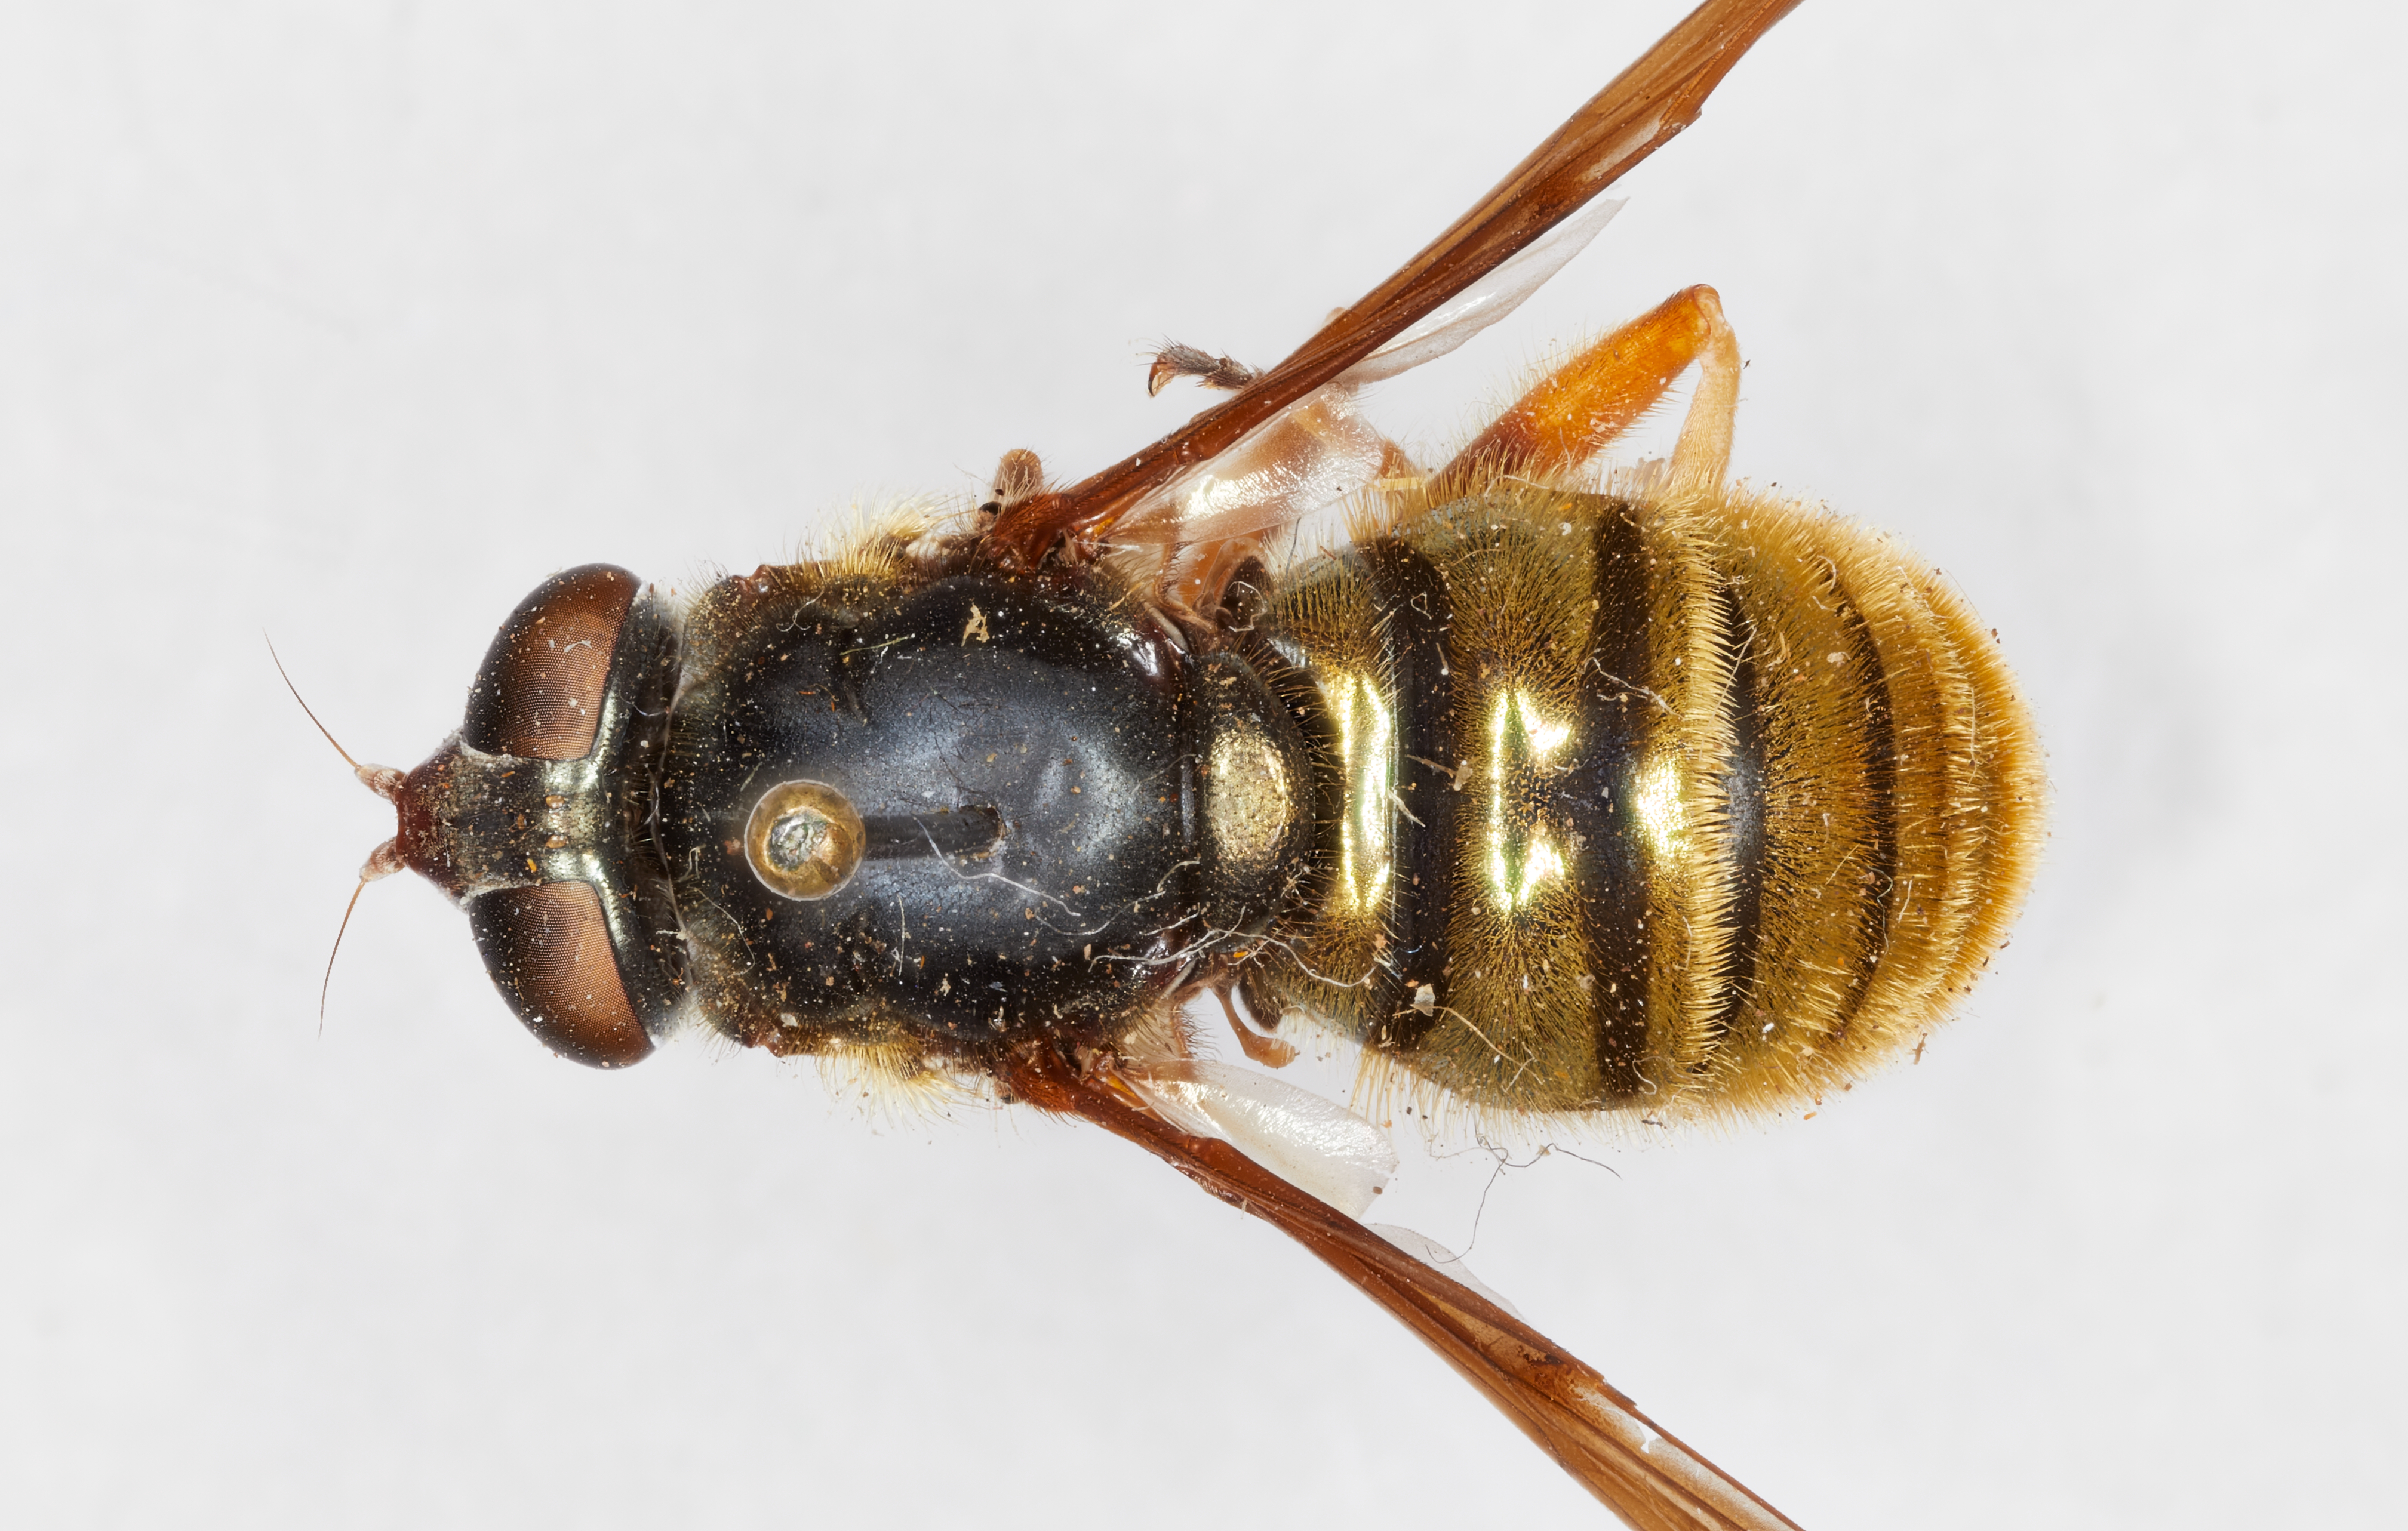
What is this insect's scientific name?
Caliprobola aldrichi
